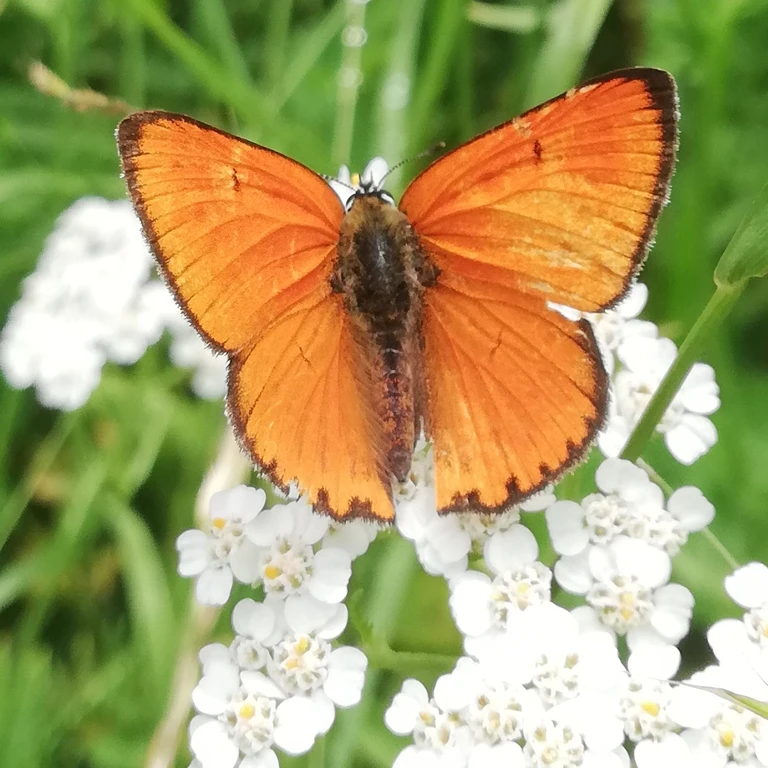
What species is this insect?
Lycaena dispar
